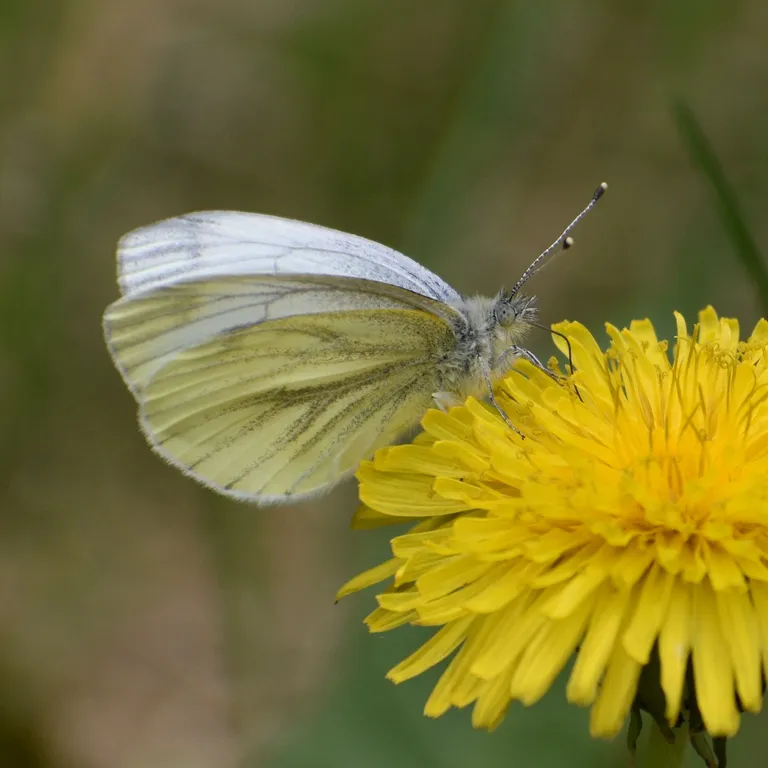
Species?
Pieris napi
